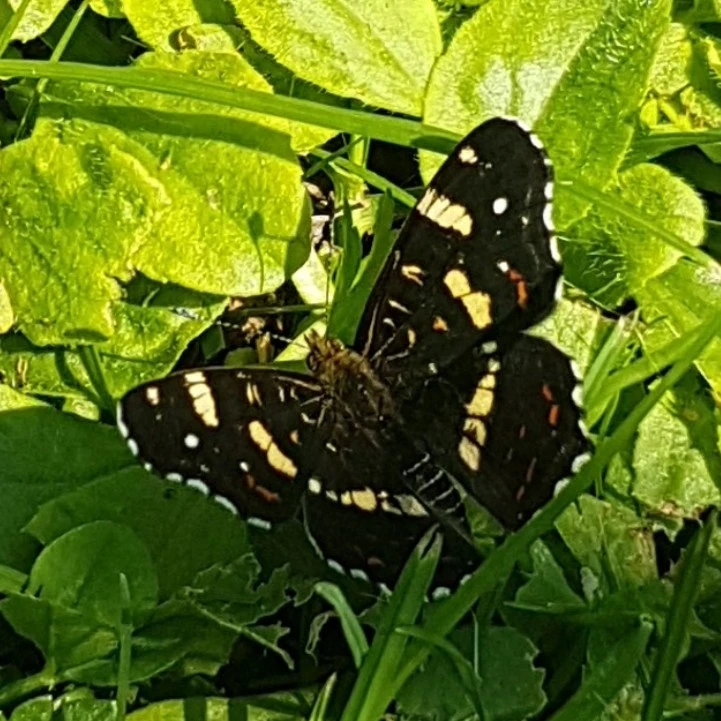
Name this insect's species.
Araschnia levana
